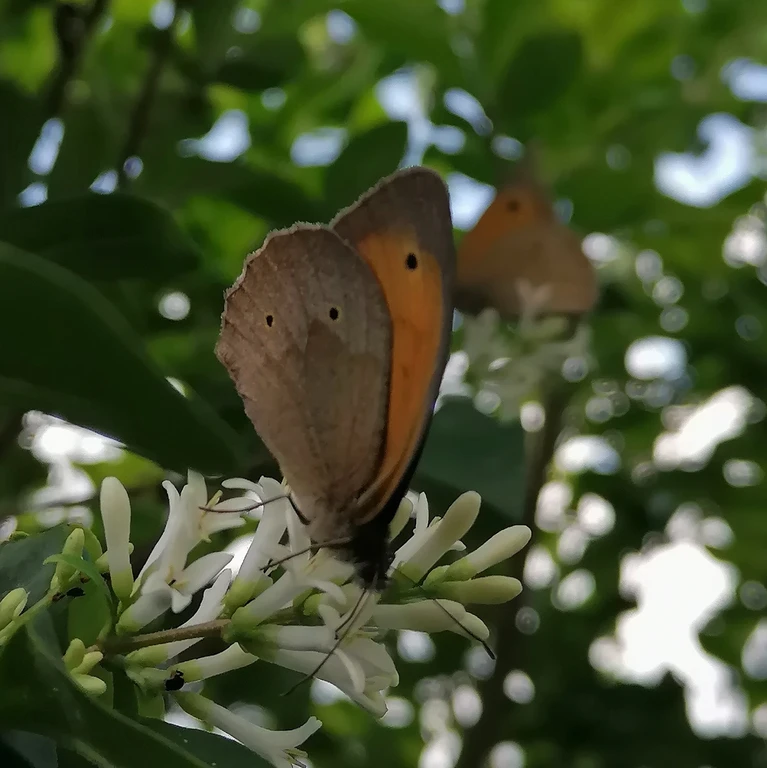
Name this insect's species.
Maniola jurtina
